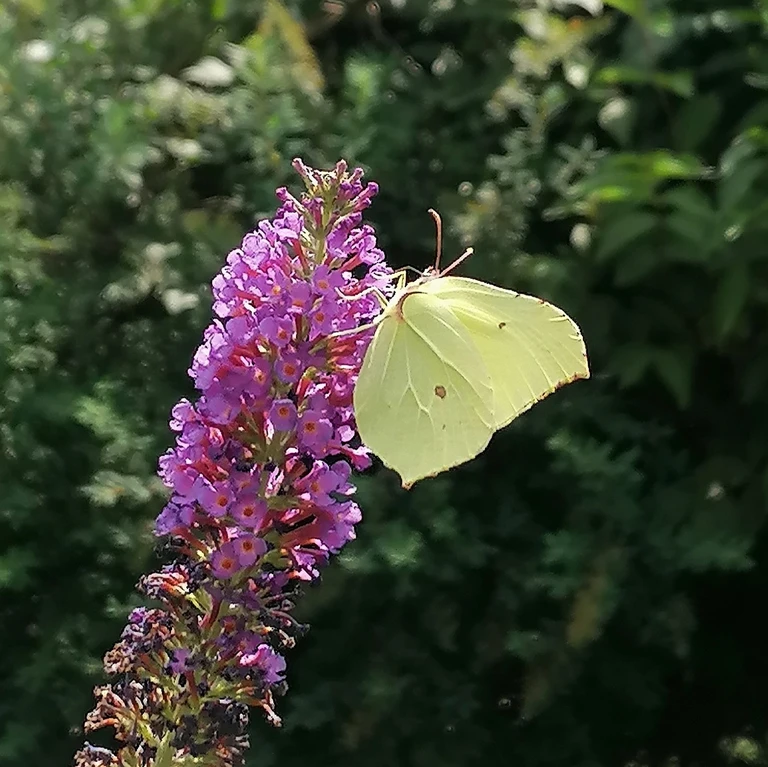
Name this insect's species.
Gonepteryx rhamni
